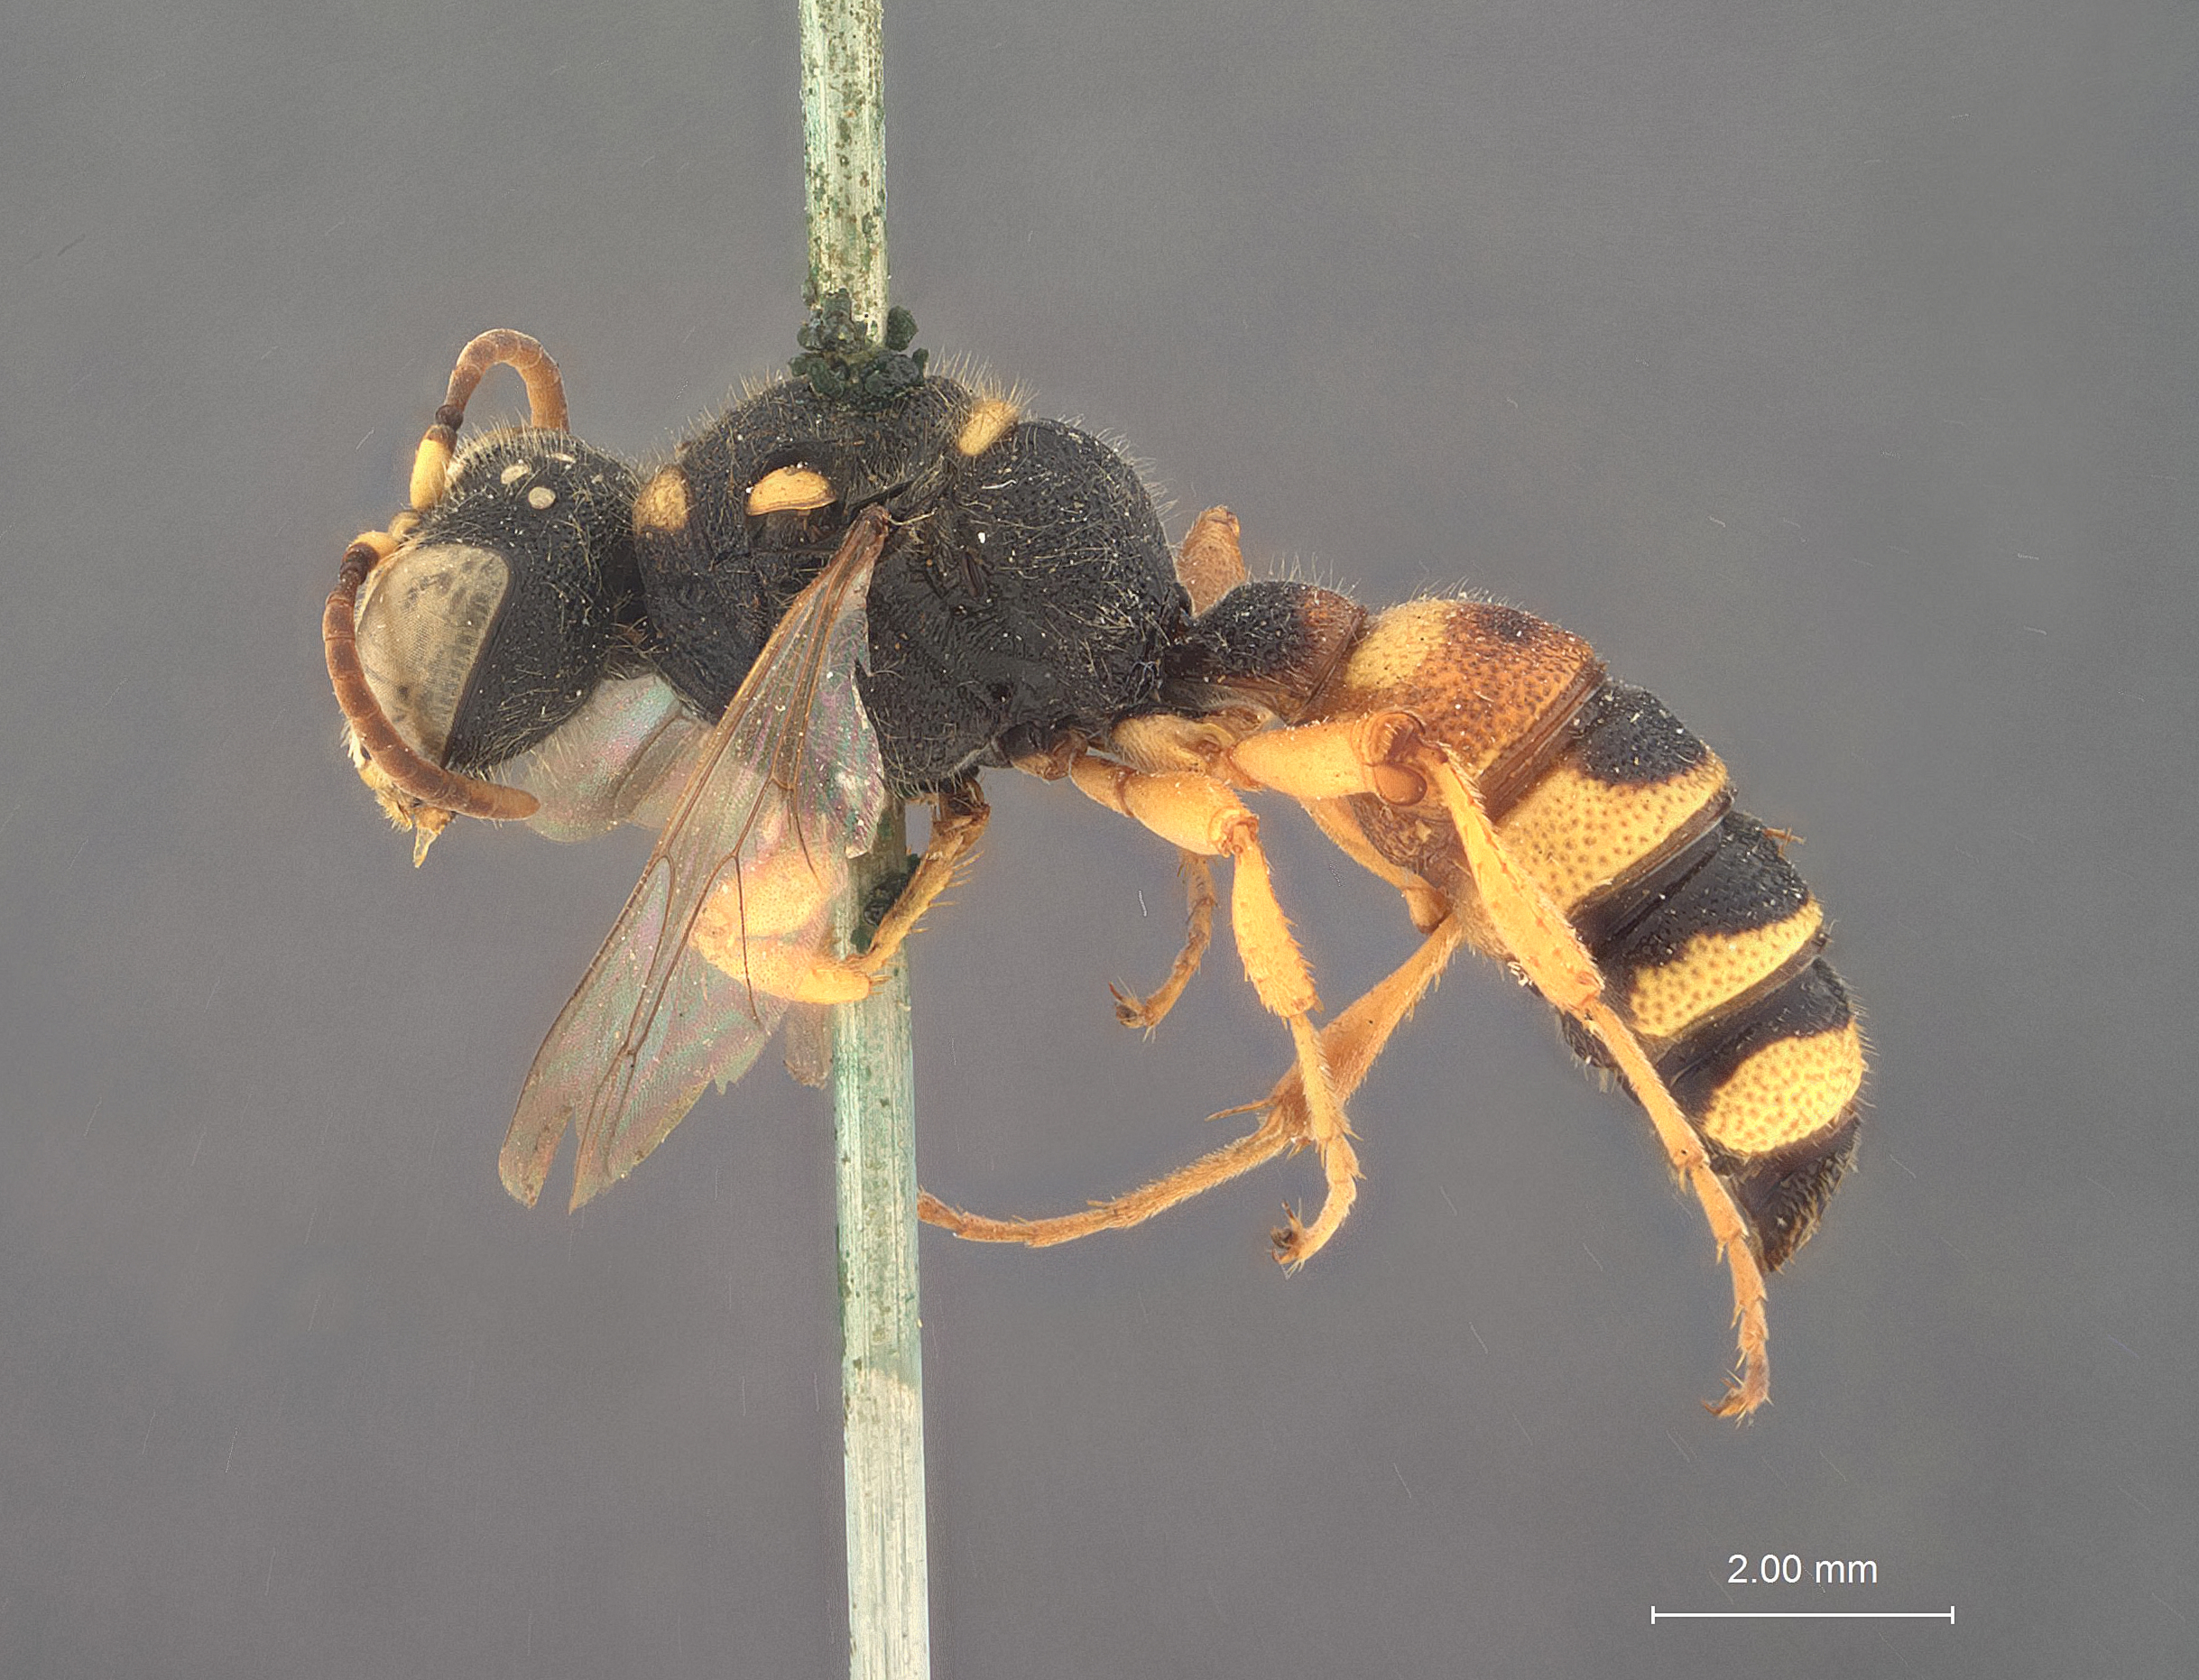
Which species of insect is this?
Cerceris sabulosa
